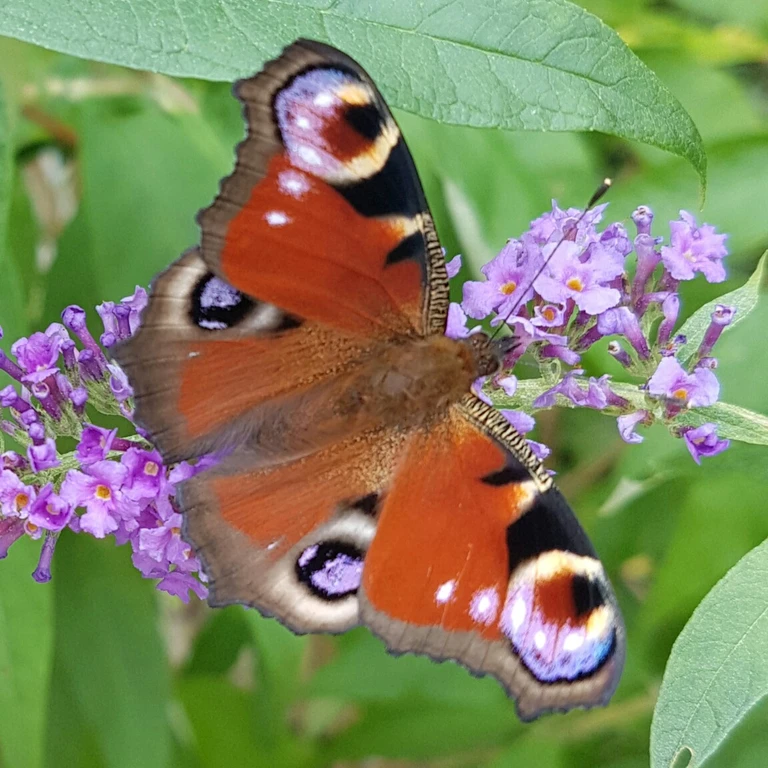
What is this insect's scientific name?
Aglais io
